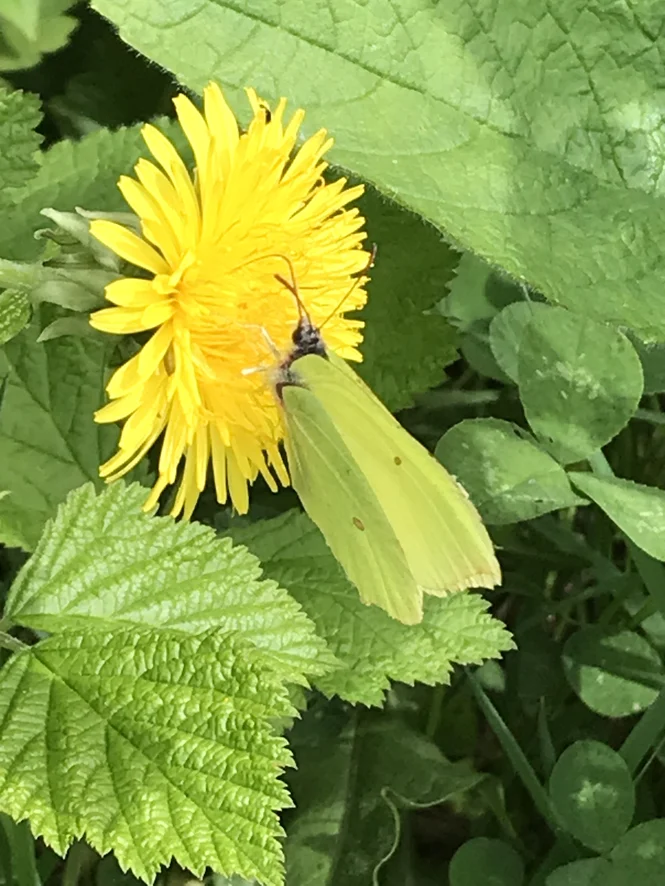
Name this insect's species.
Gonepteryx rhamni
